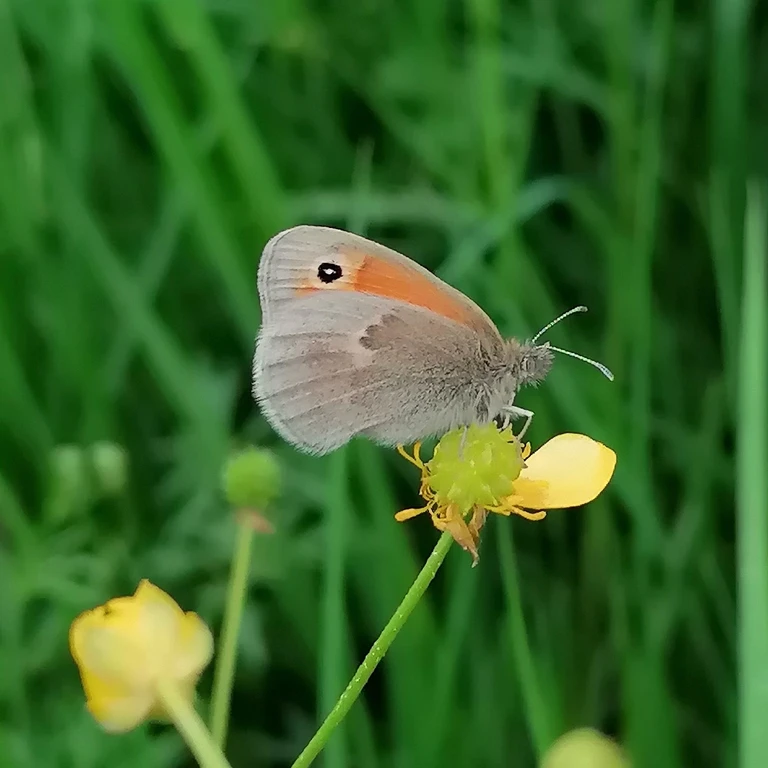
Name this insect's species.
Coenonympha pamphilus
